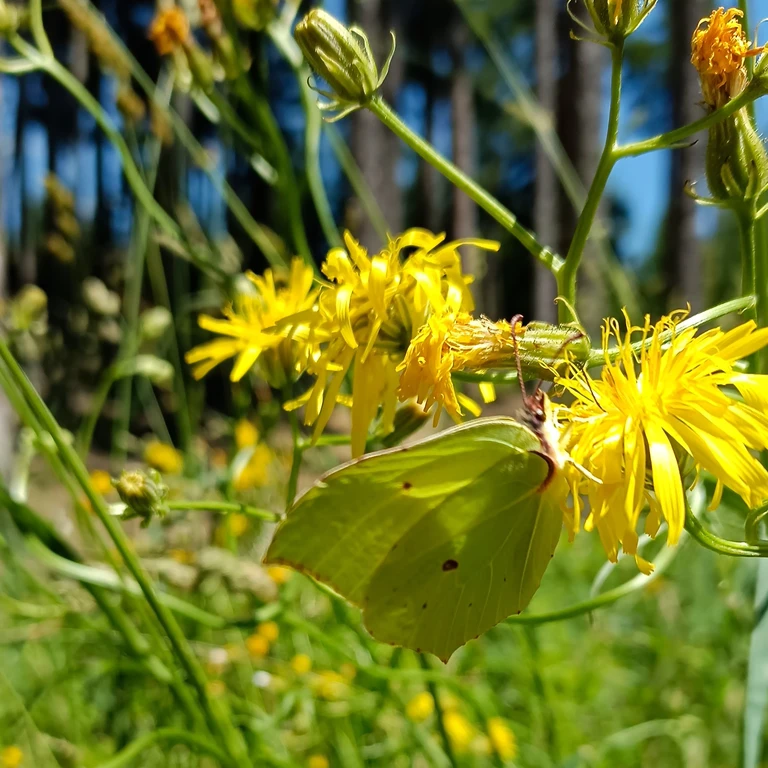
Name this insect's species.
Gonepteryx rhamni
